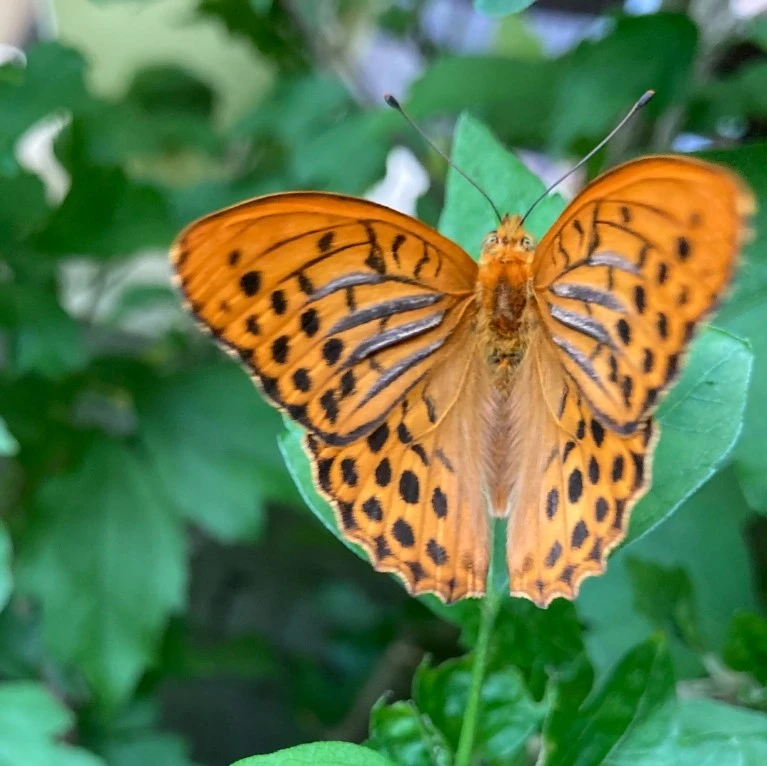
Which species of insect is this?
Argynnis paphia
